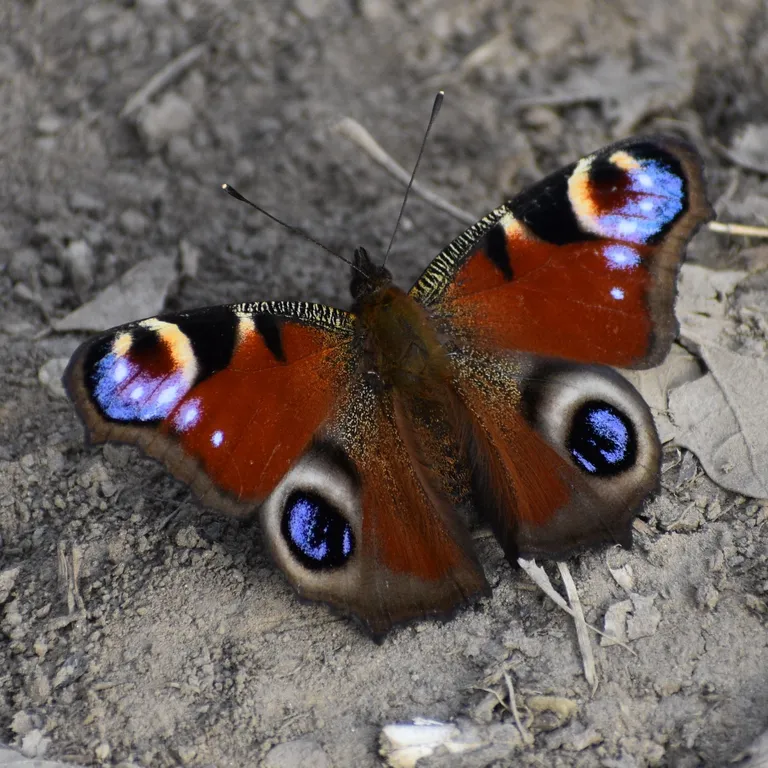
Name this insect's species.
Aglais io
